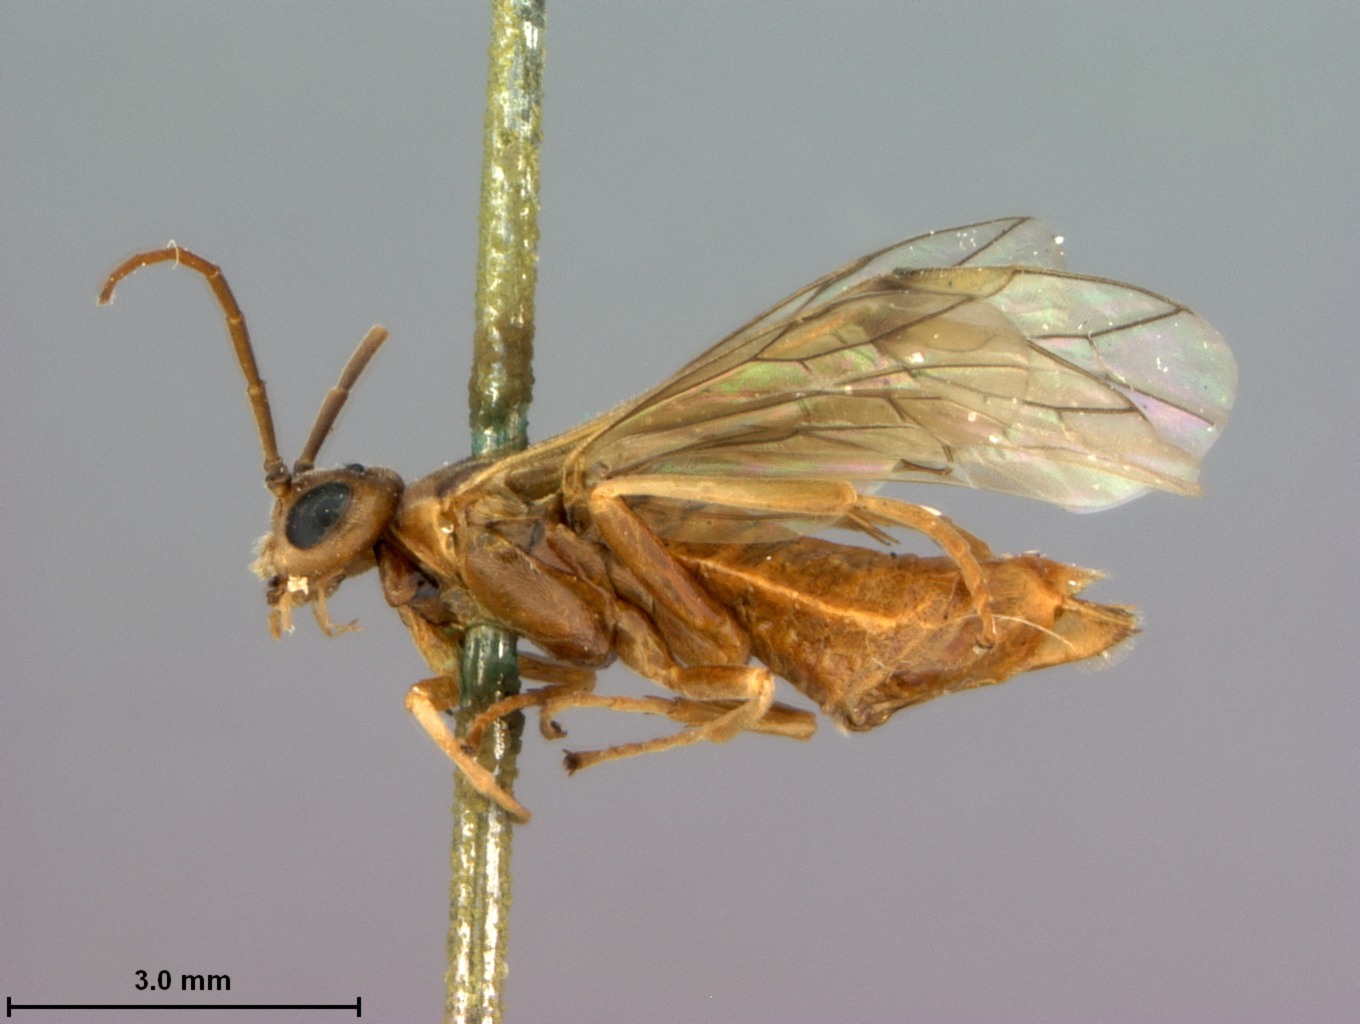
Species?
Nematus unicolor
